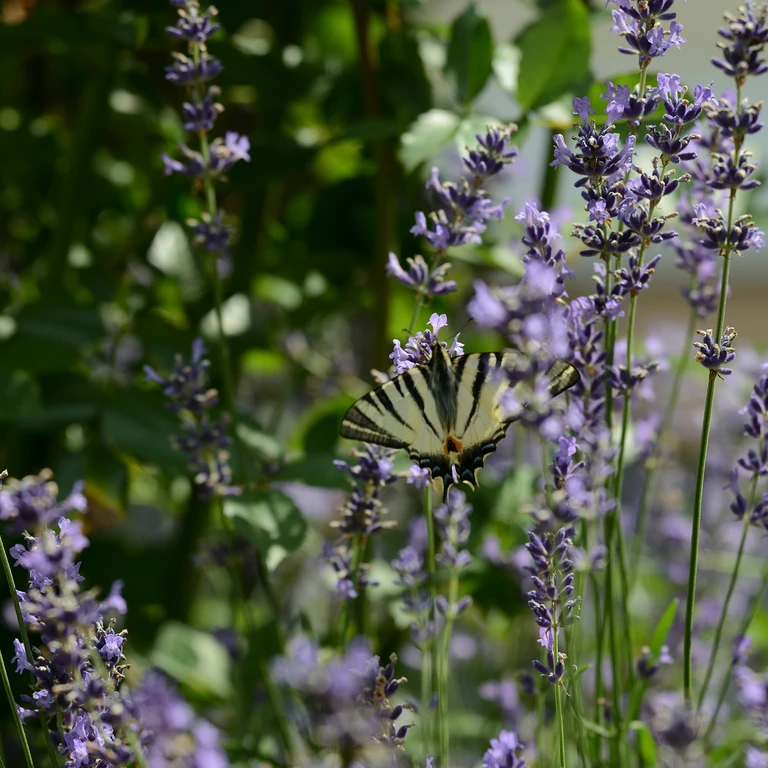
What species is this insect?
Iphiclides podalirius
